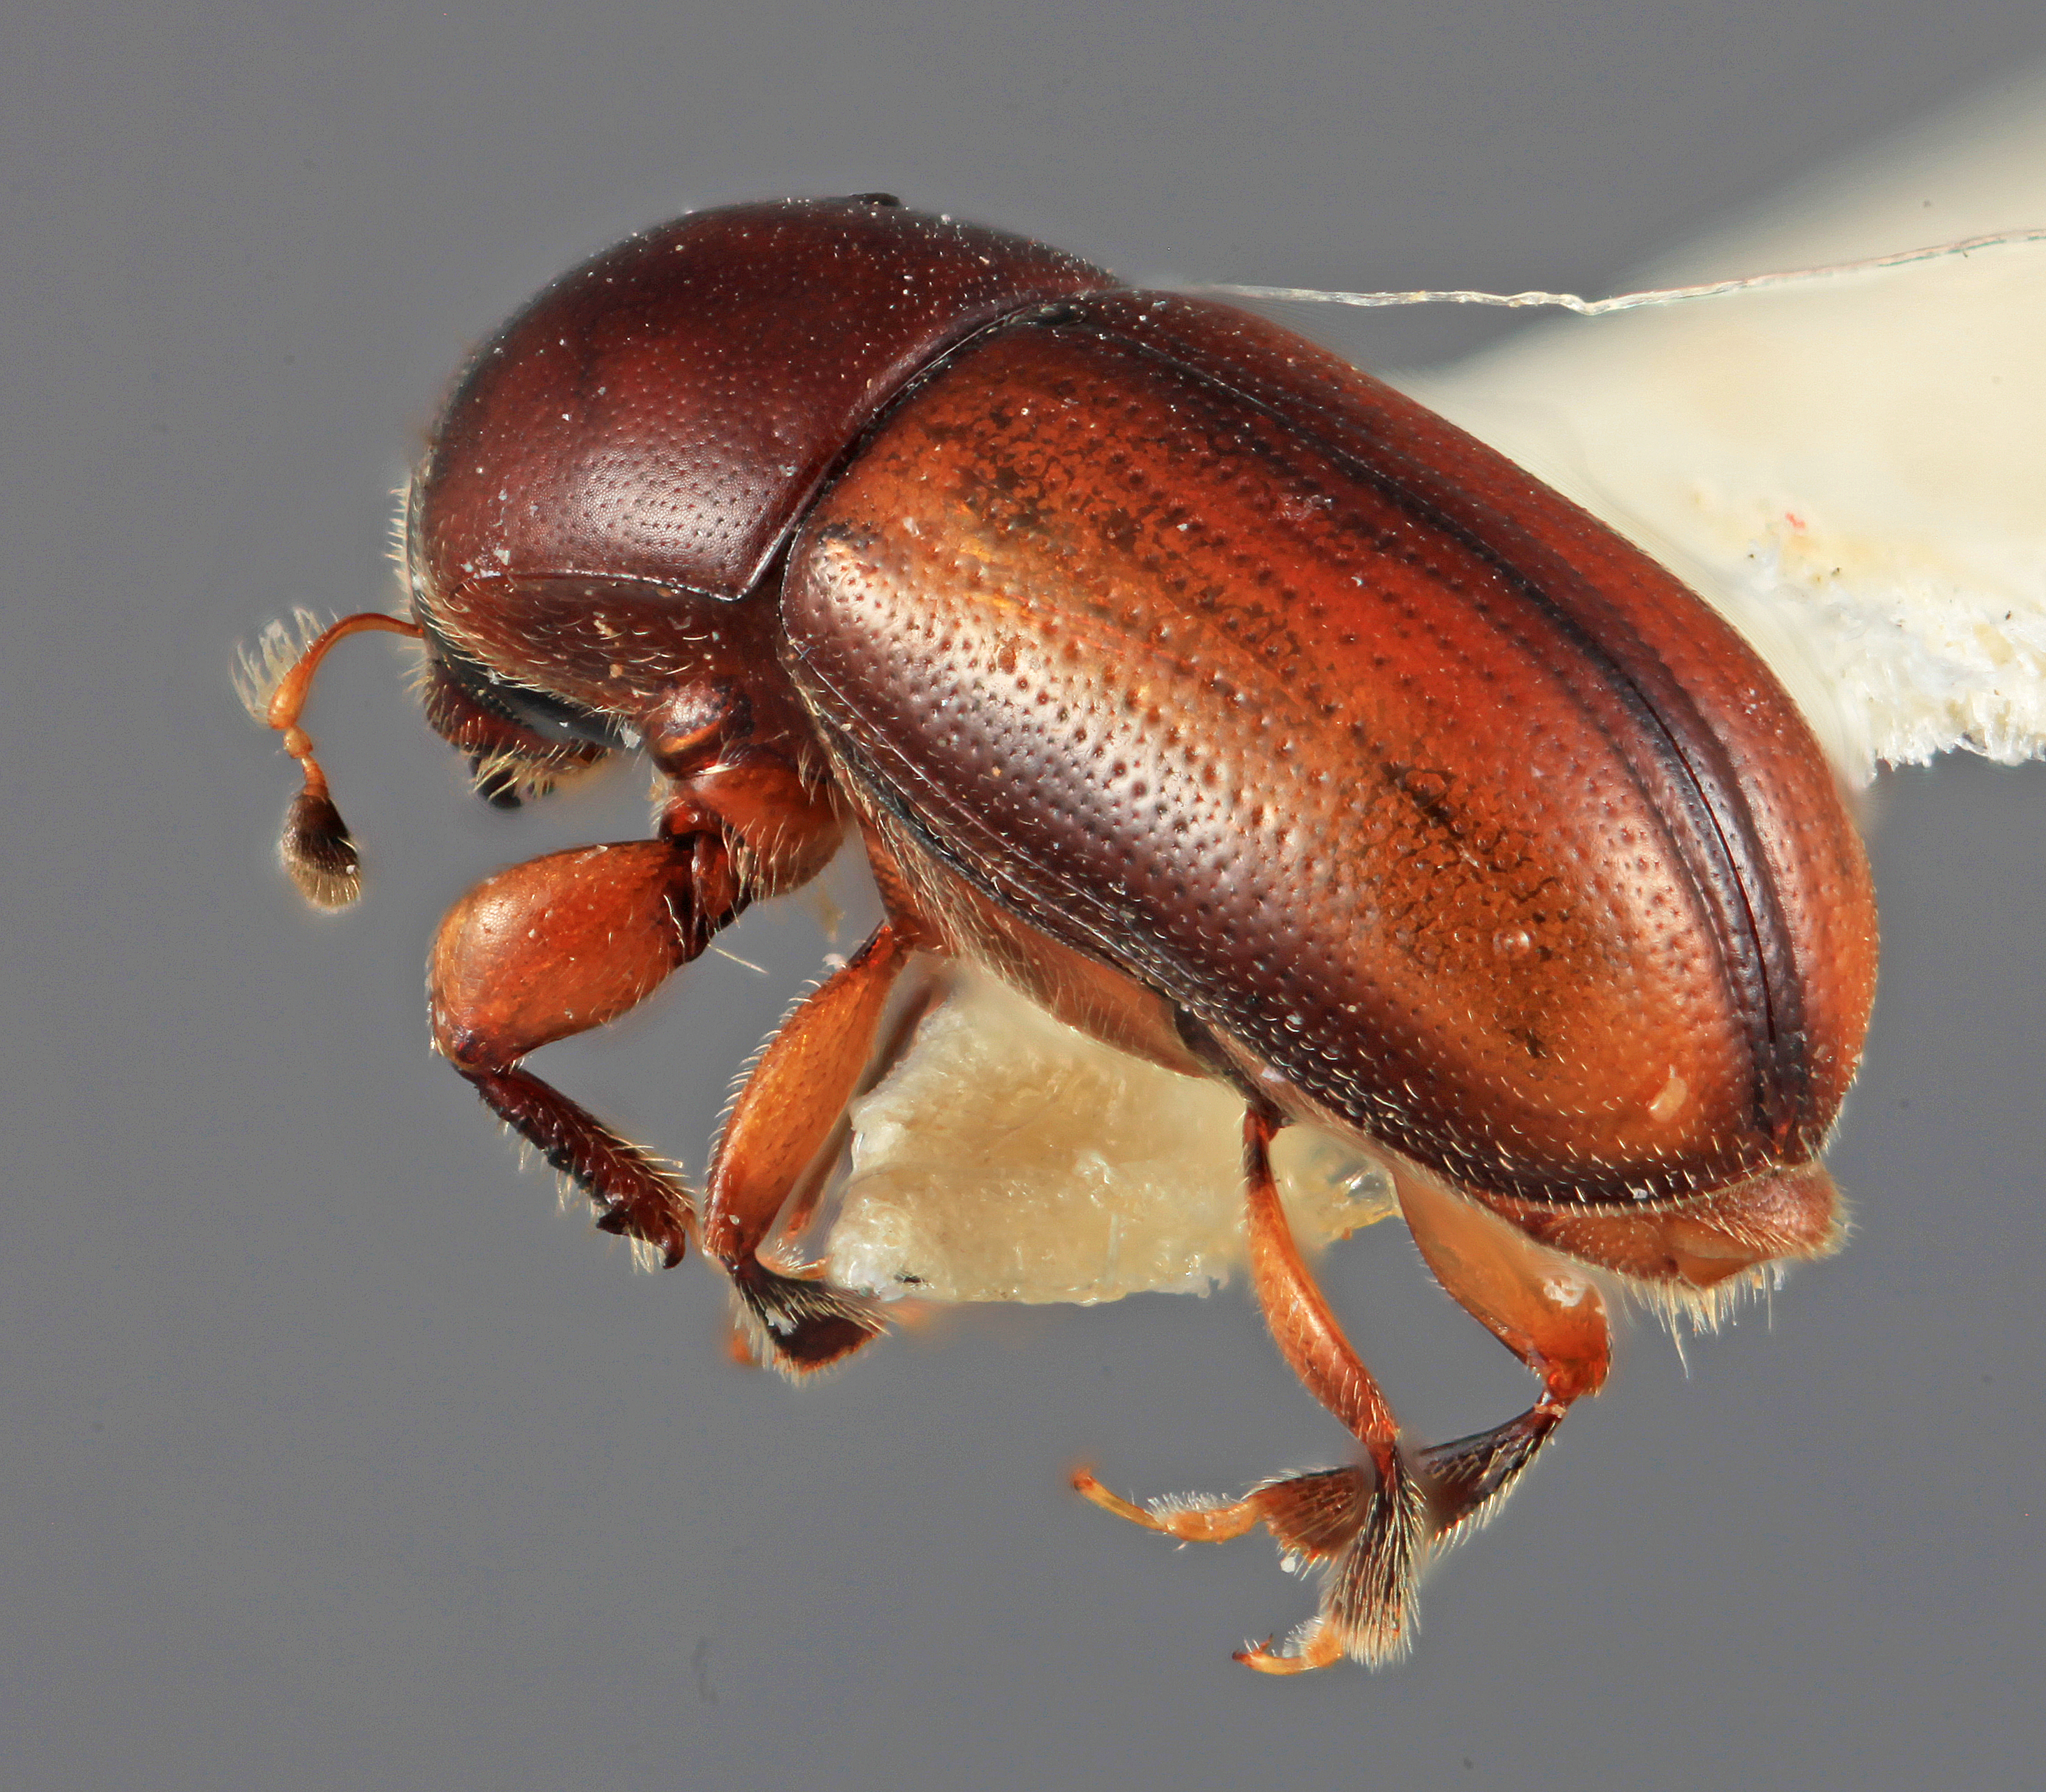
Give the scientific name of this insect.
Scolytodes peruana
